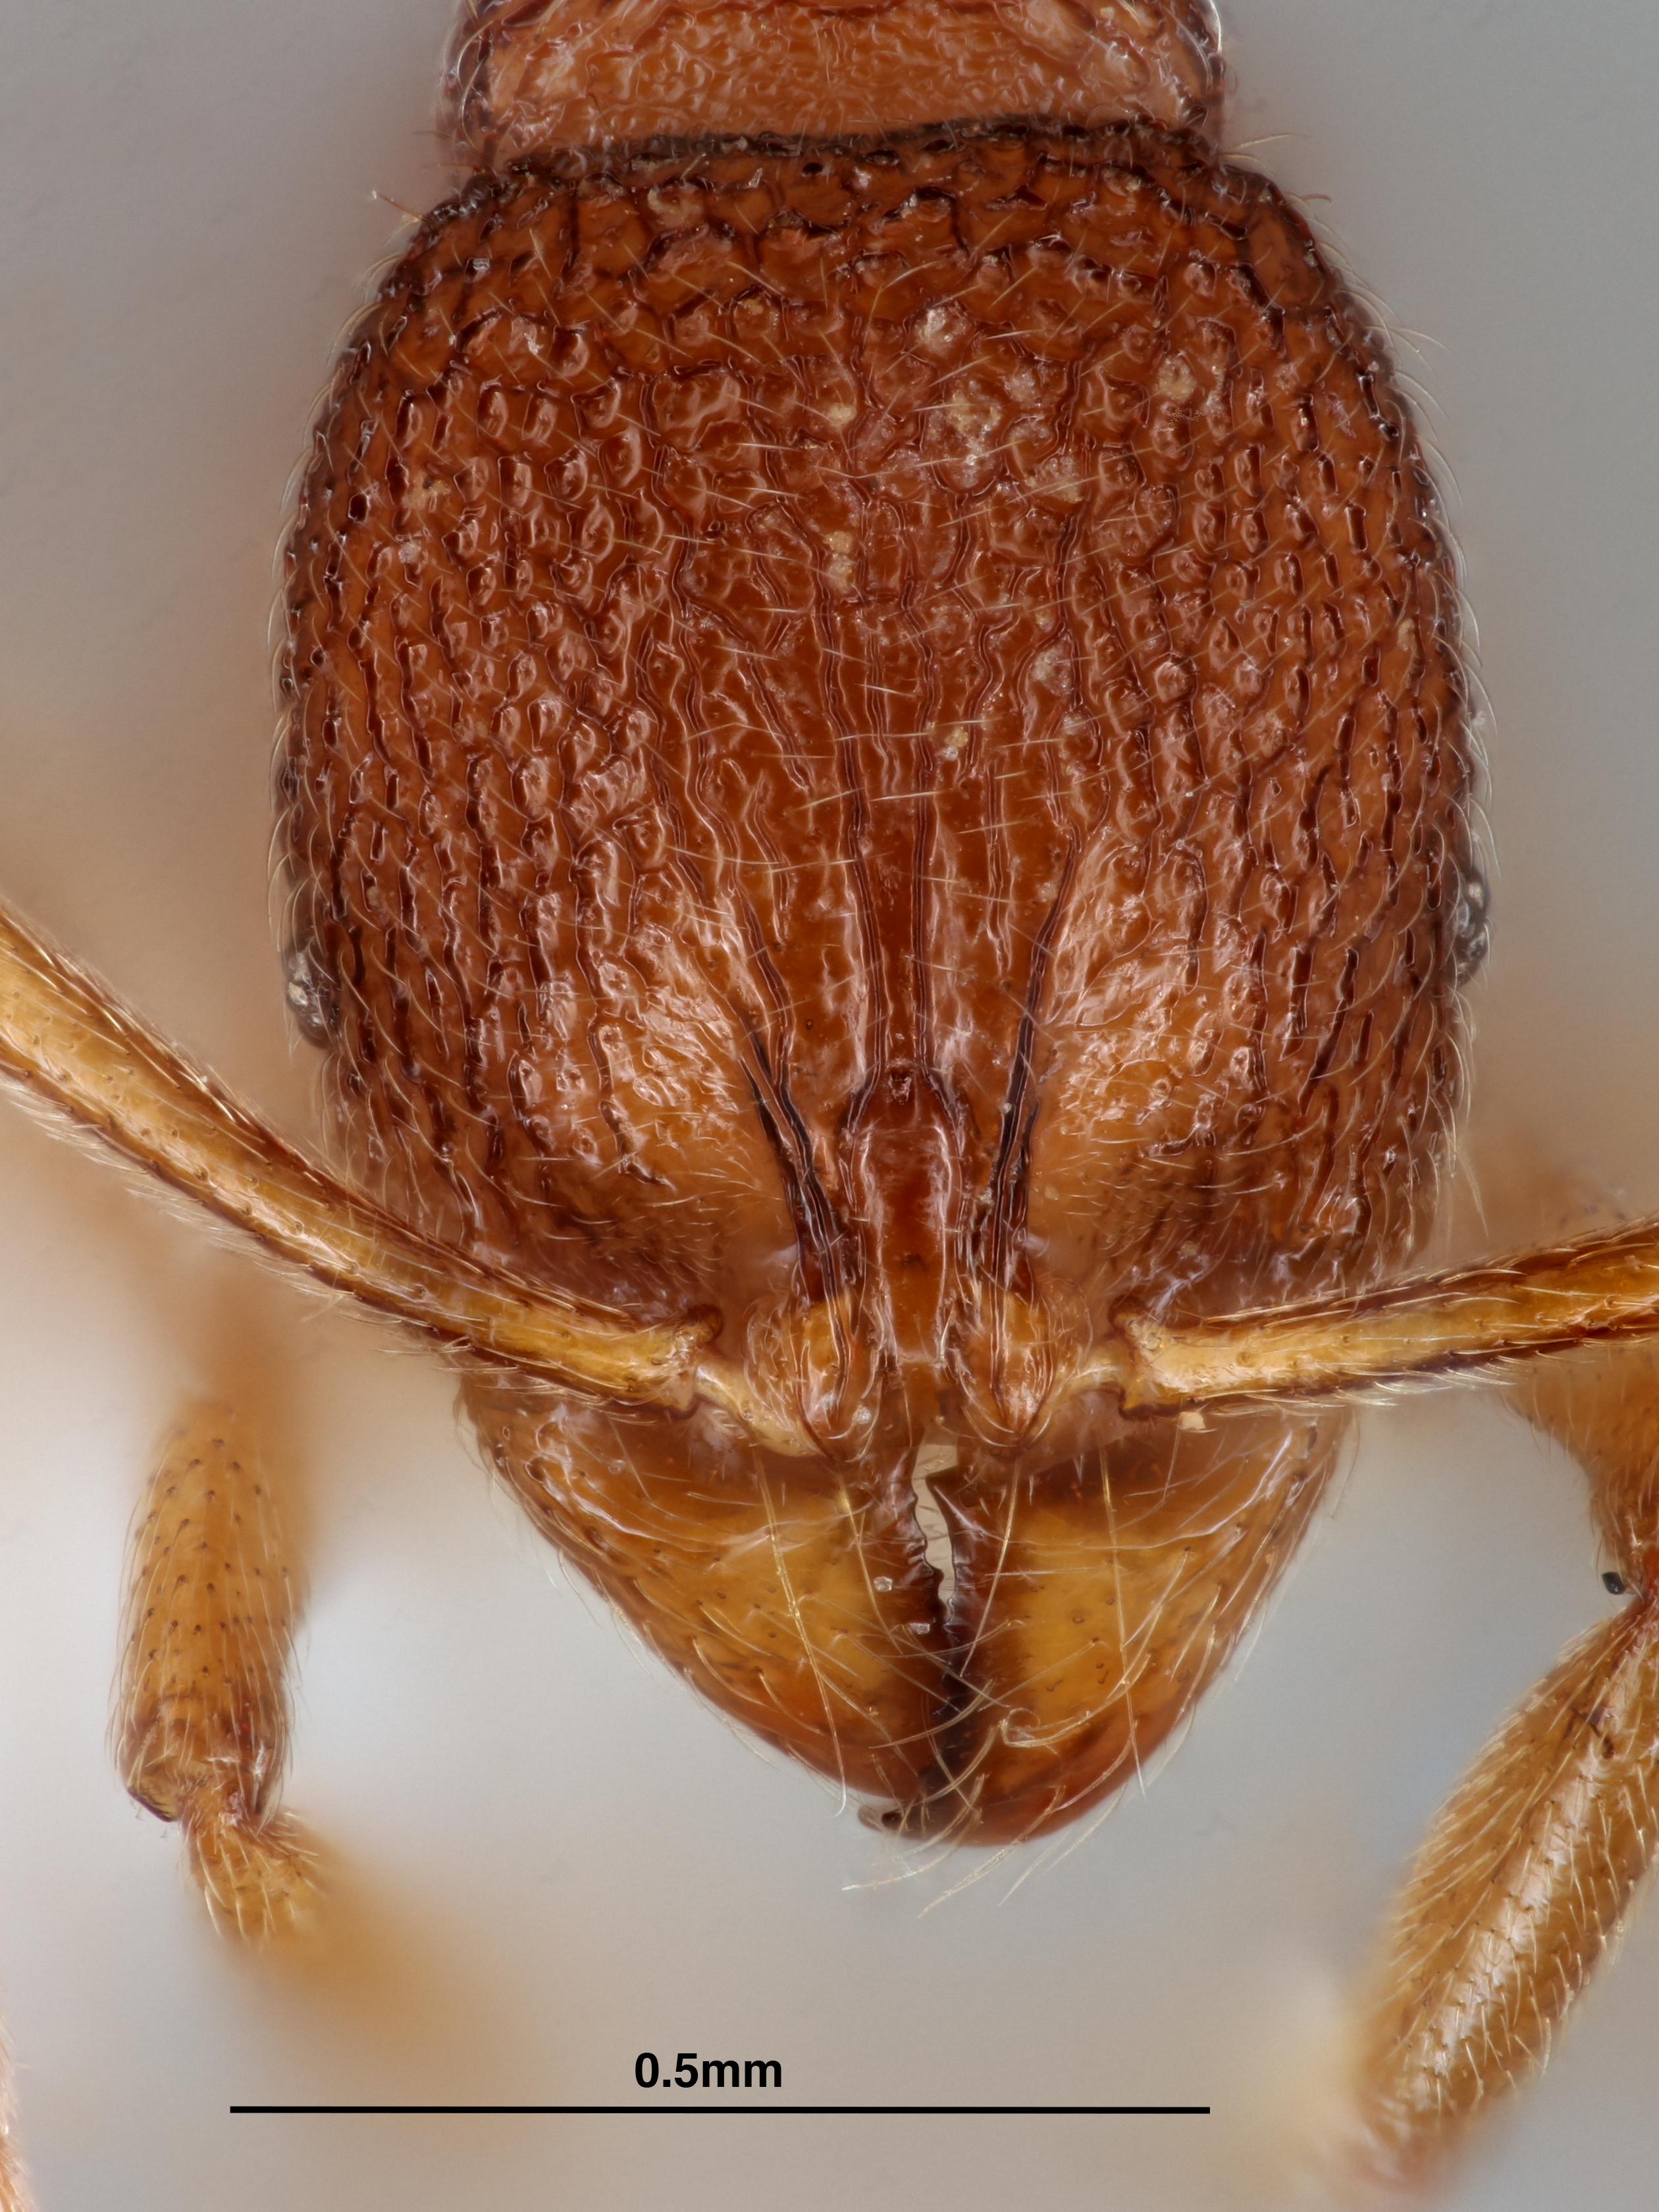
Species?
Stenamma excisum
